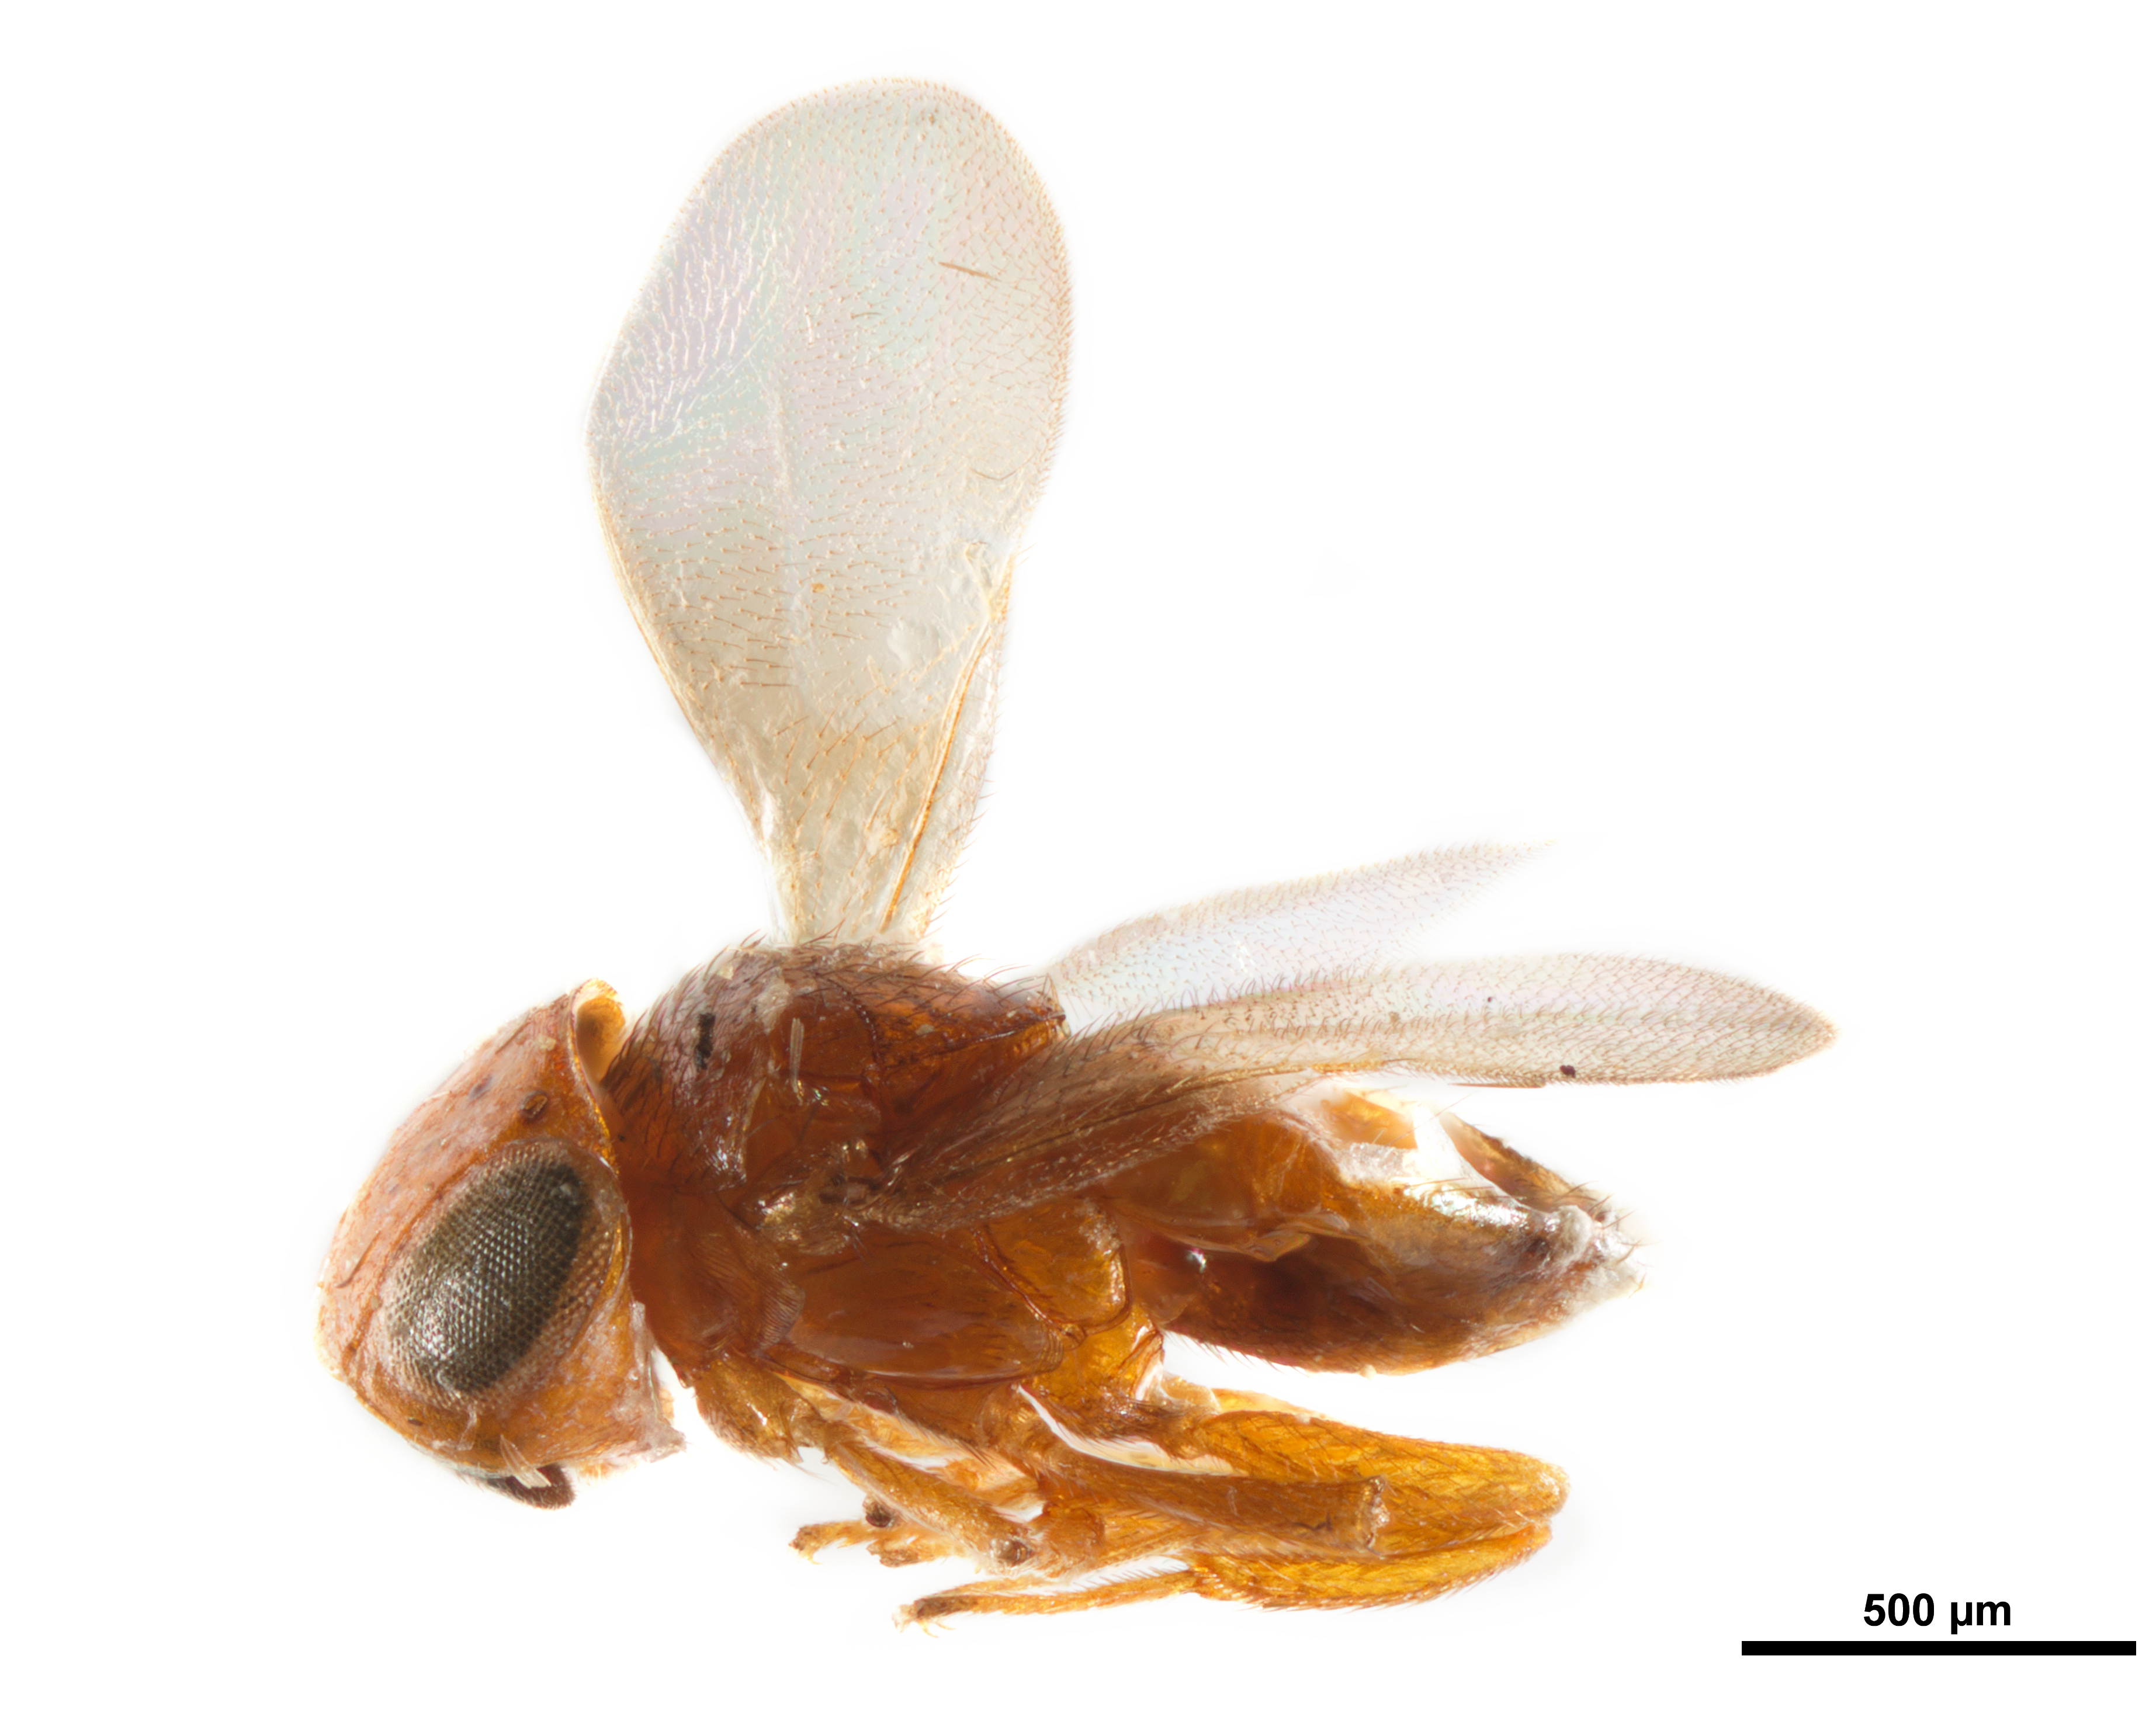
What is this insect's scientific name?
Hambletonia pseudococcina
